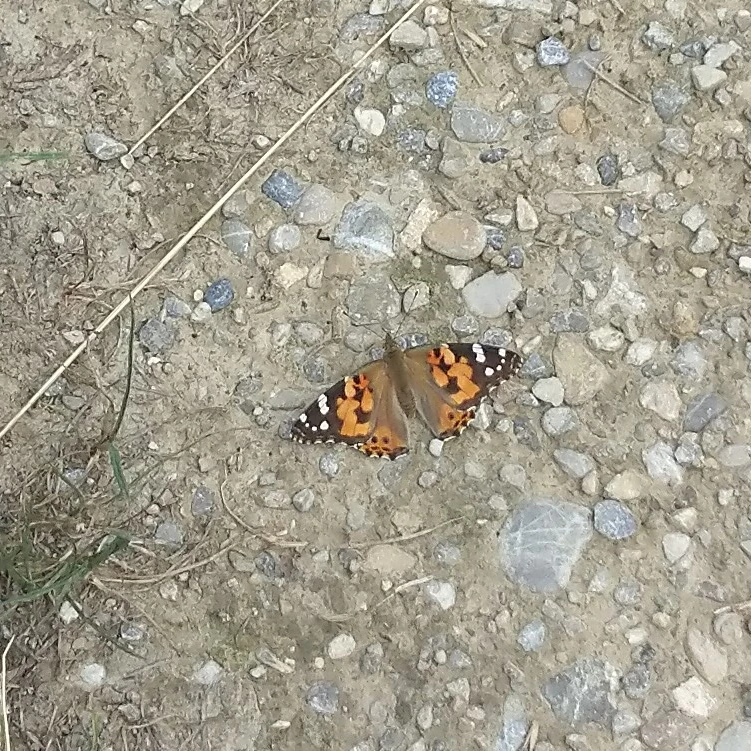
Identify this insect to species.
Vanessa cardui
